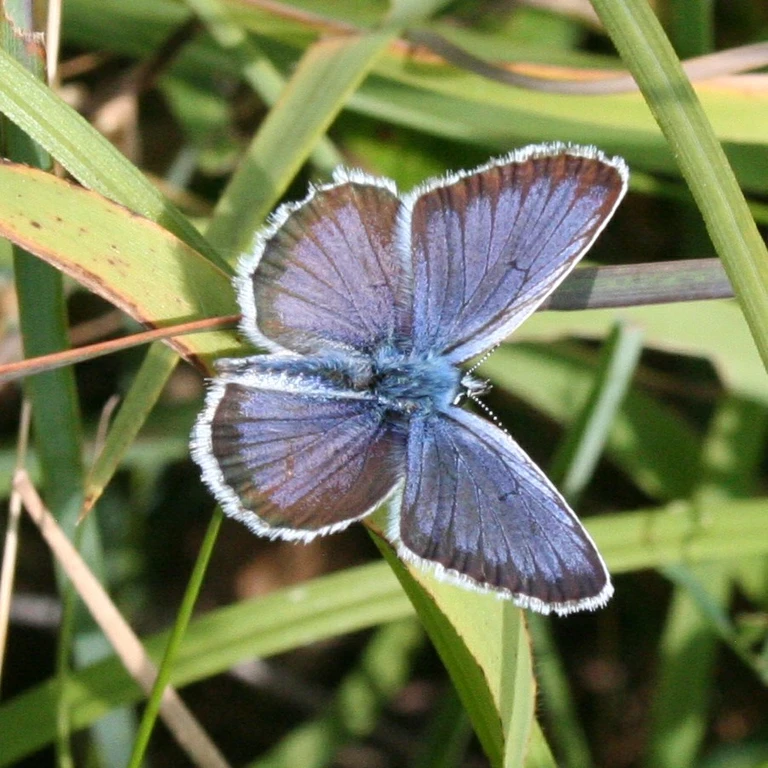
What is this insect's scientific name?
Plebejus argus
